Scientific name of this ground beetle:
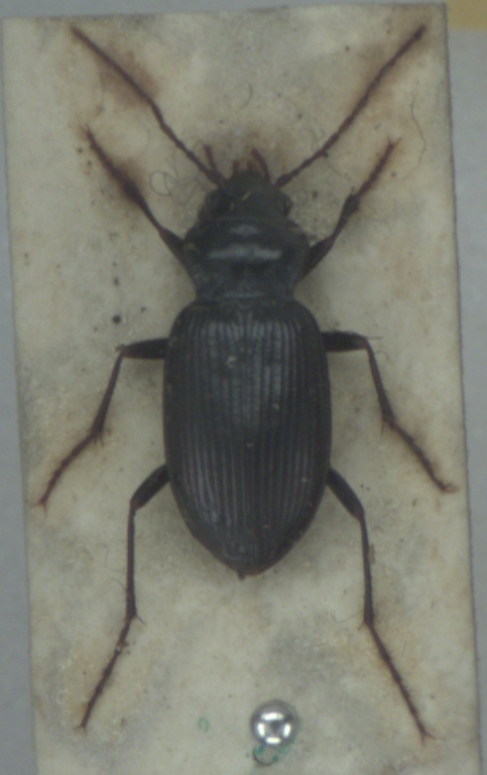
Nebria brevicollis
